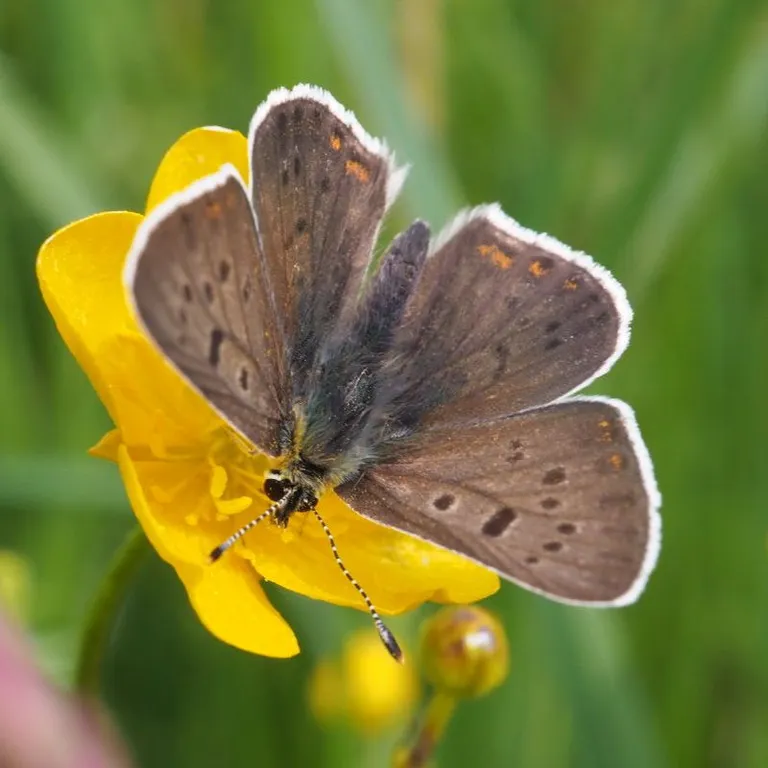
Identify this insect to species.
Lycaena tityrus (also Loweia tityrus)
